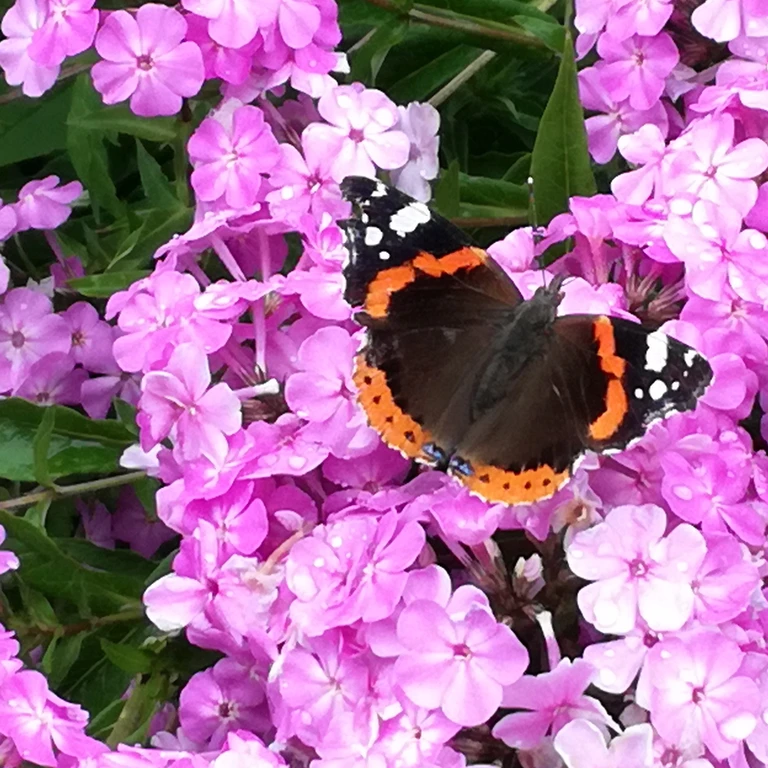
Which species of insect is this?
Vanessa atalanta
